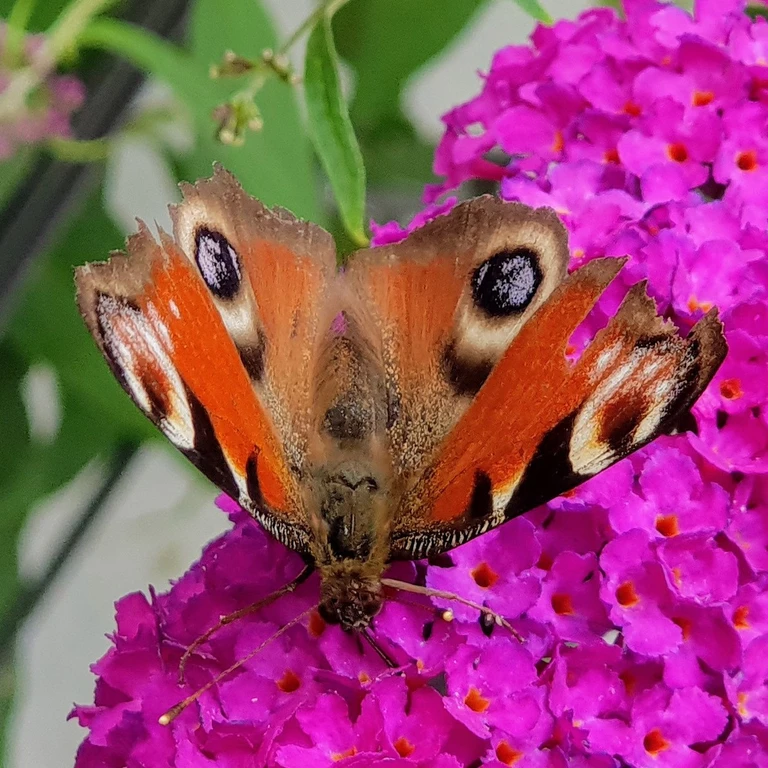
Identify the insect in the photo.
Aglais io
